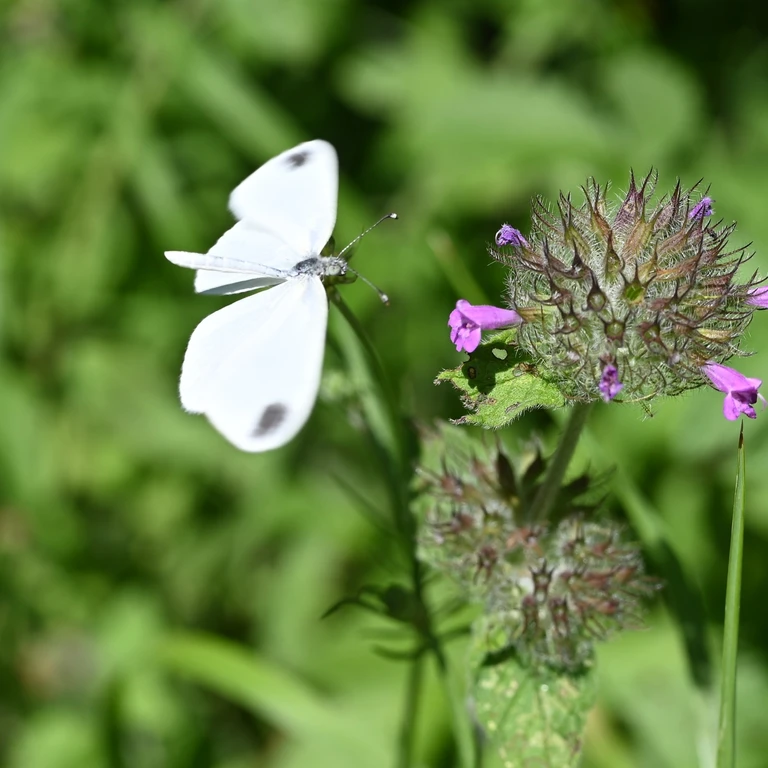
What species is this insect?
Leptidea sinapis/juvernica
